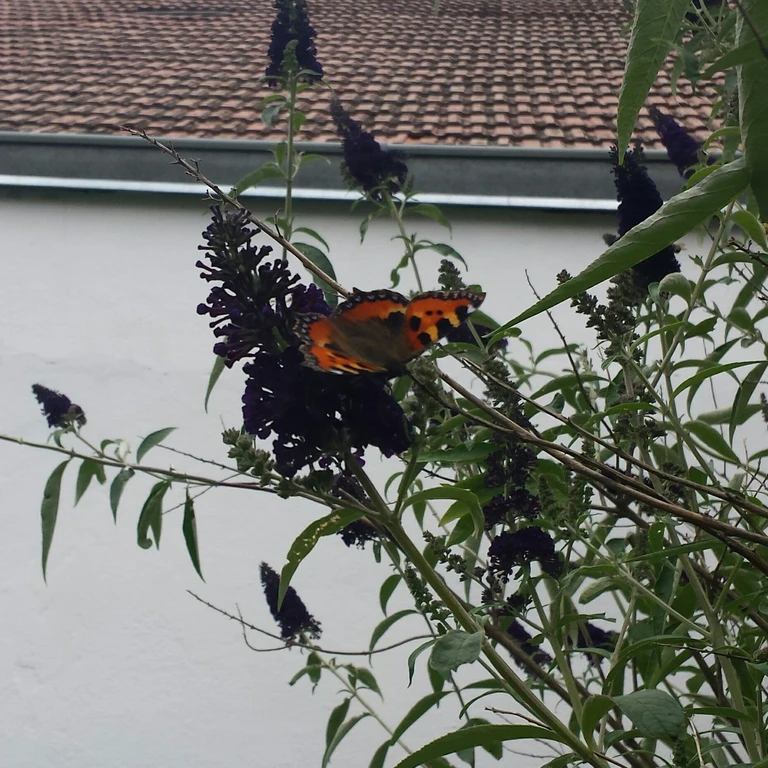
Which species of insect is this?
Aglais urticae
